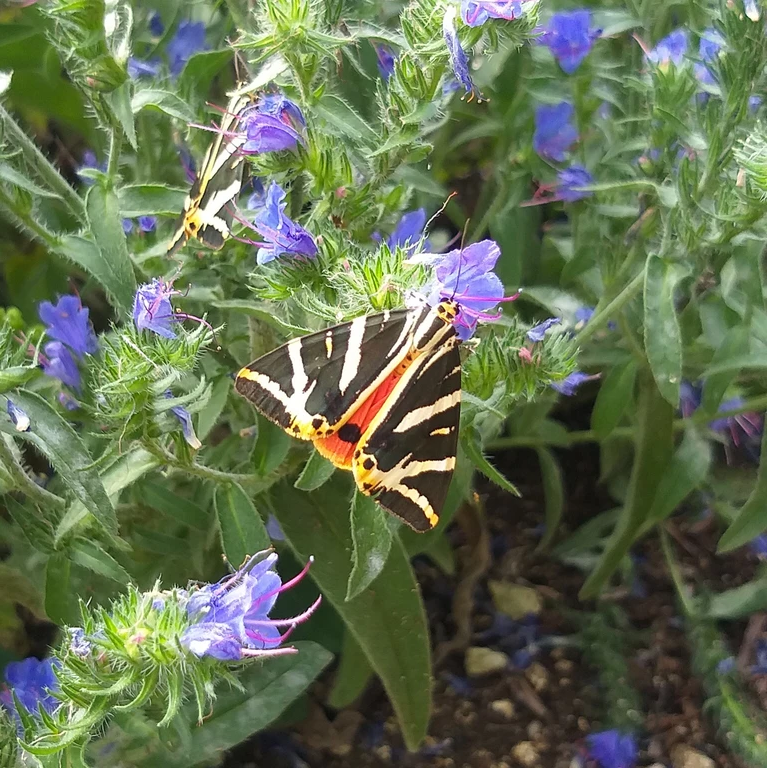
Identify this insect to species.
Euplagia quadripunctaria
